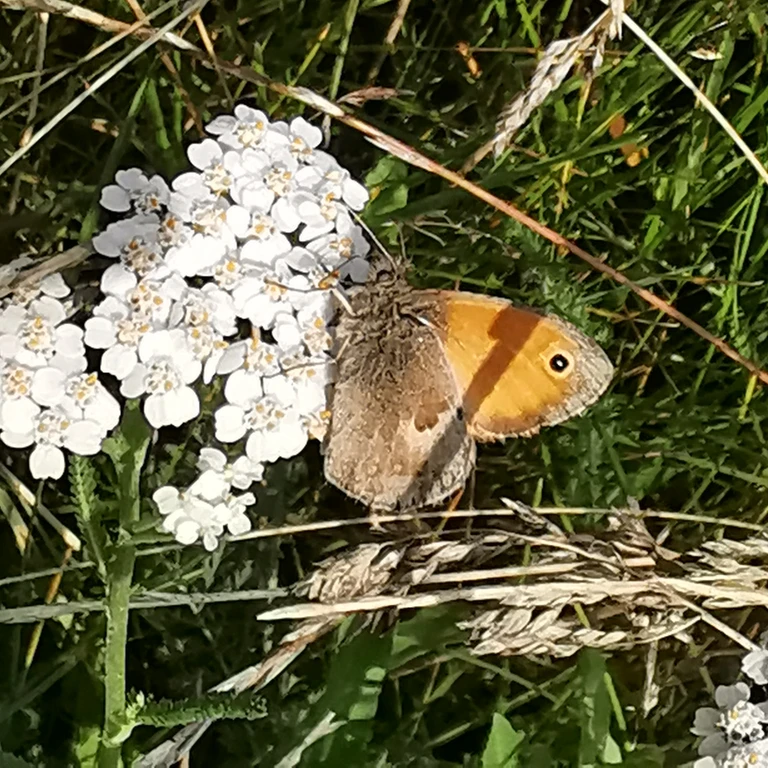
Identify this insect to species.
Coenonympha pamphilus
